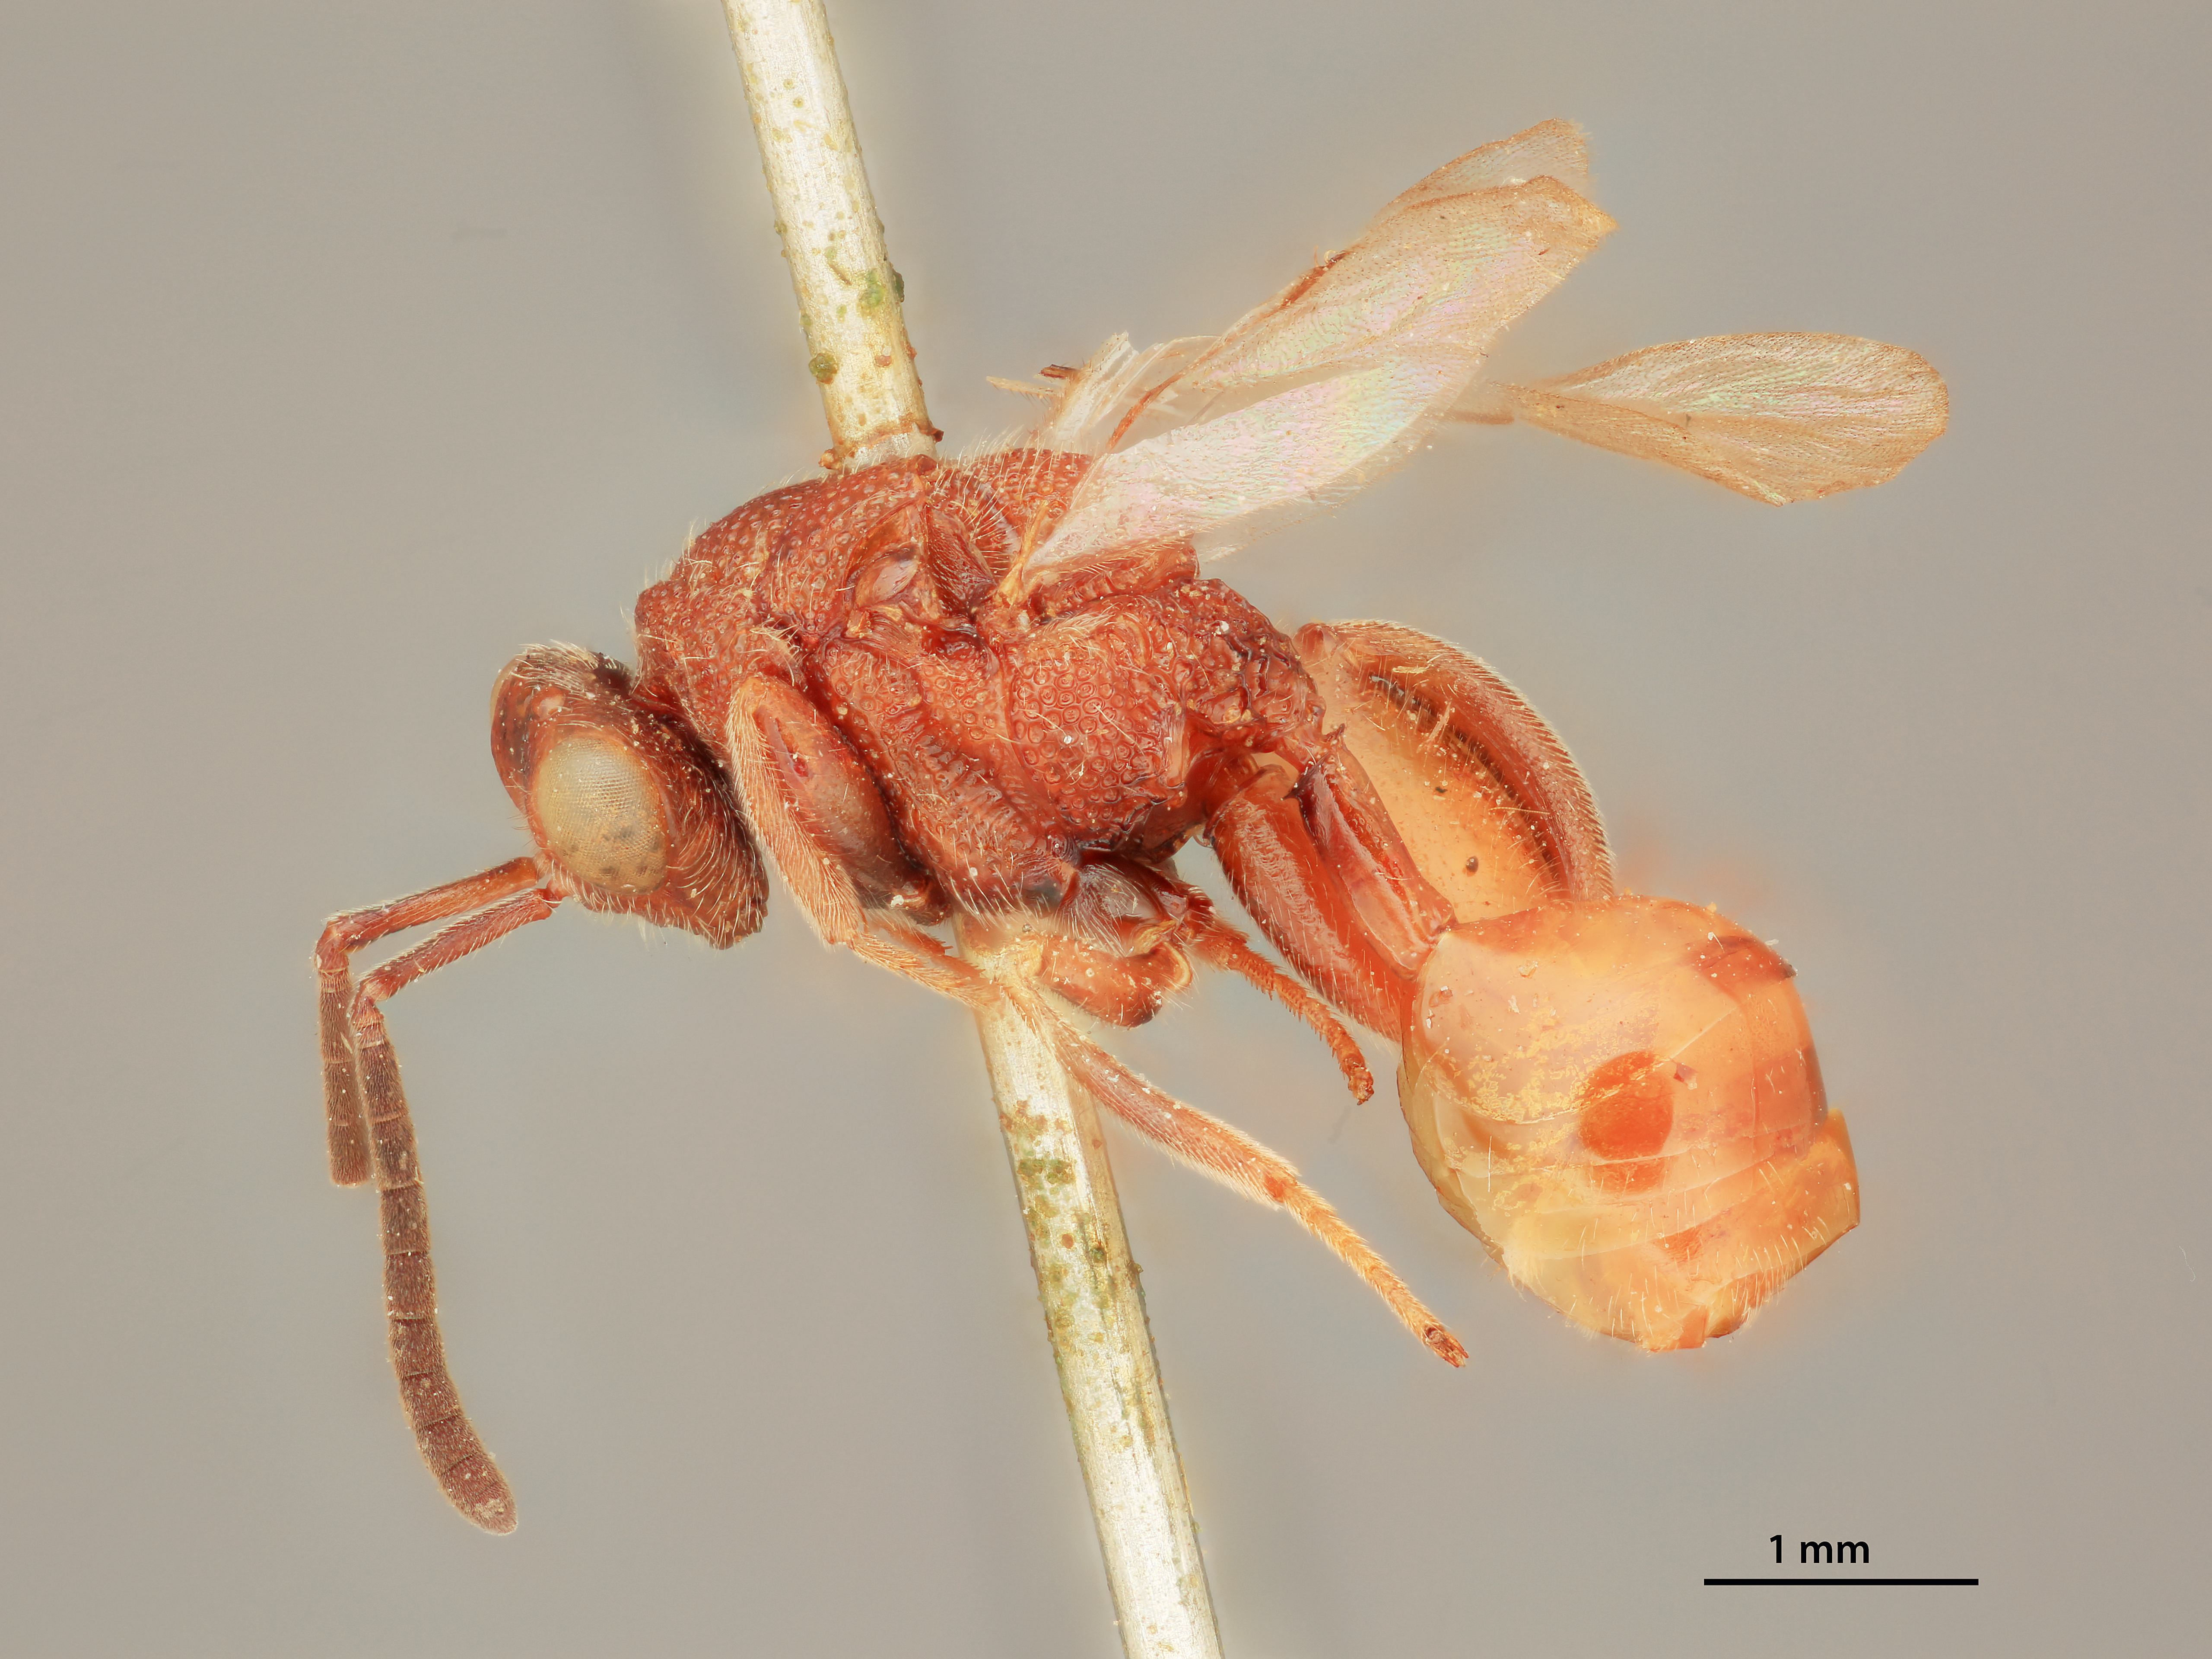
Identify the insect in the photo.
Smicra barbara
